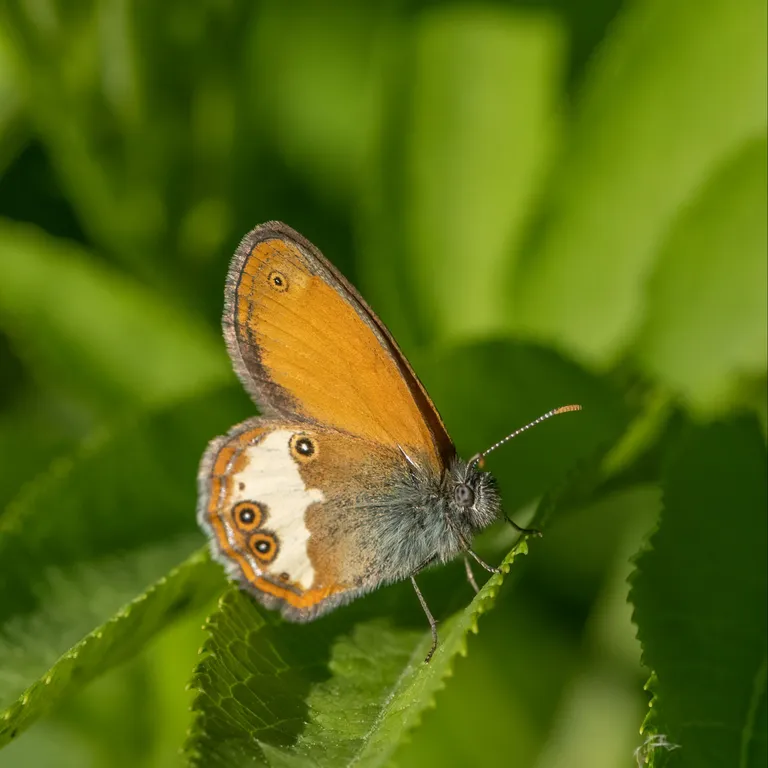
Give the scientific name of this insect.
Coenonympha arcania
